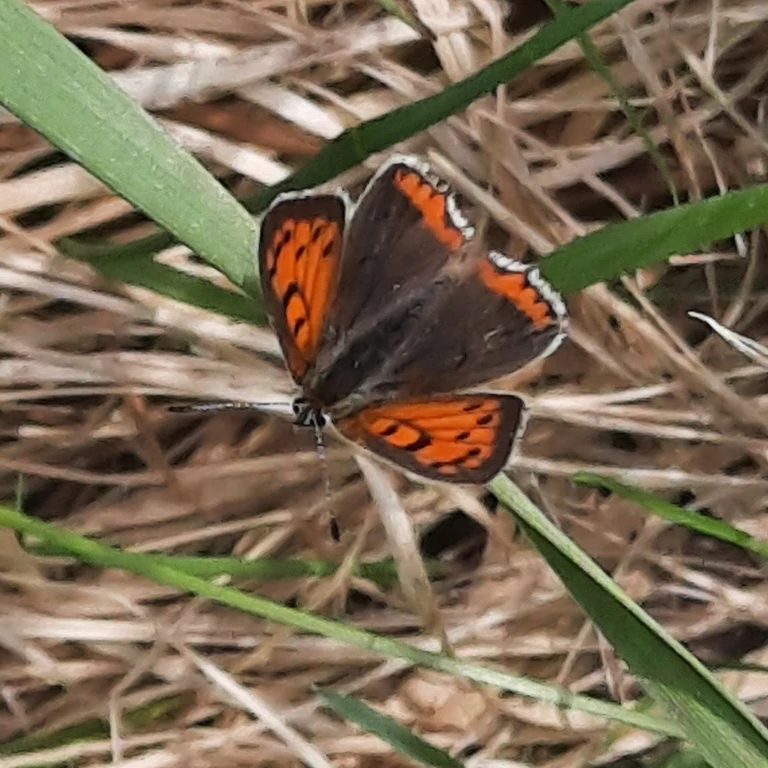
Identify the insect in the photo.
Lycaena phlaeas
